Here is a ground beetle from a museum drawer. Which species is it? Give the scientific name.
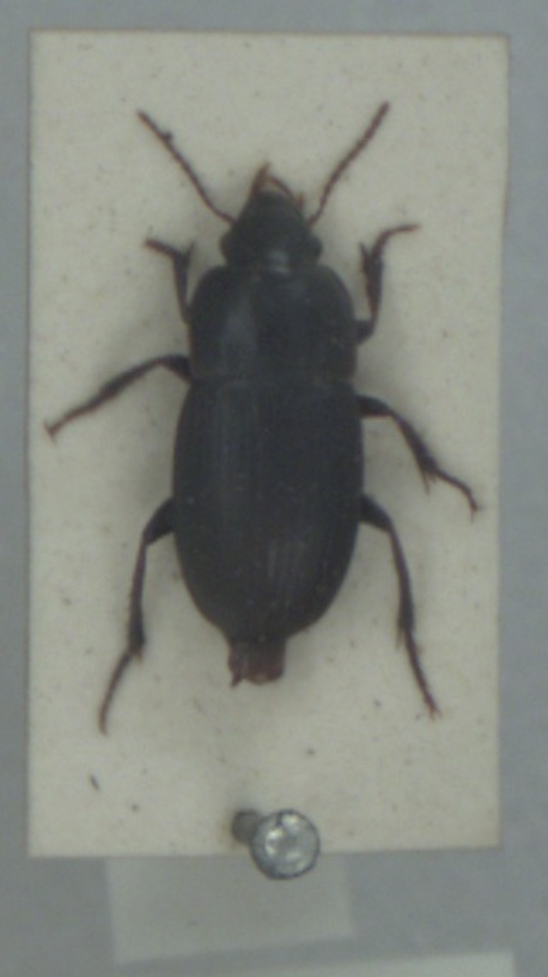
Harpalus anxius
